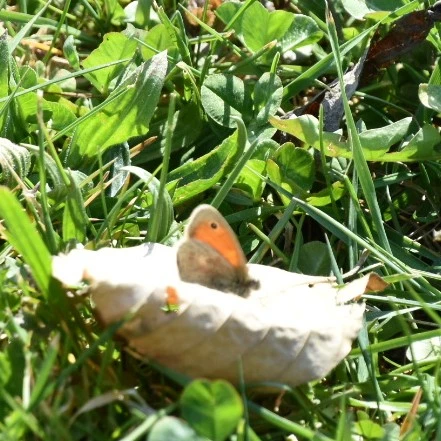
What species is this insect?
Coenonympha pamphilus
